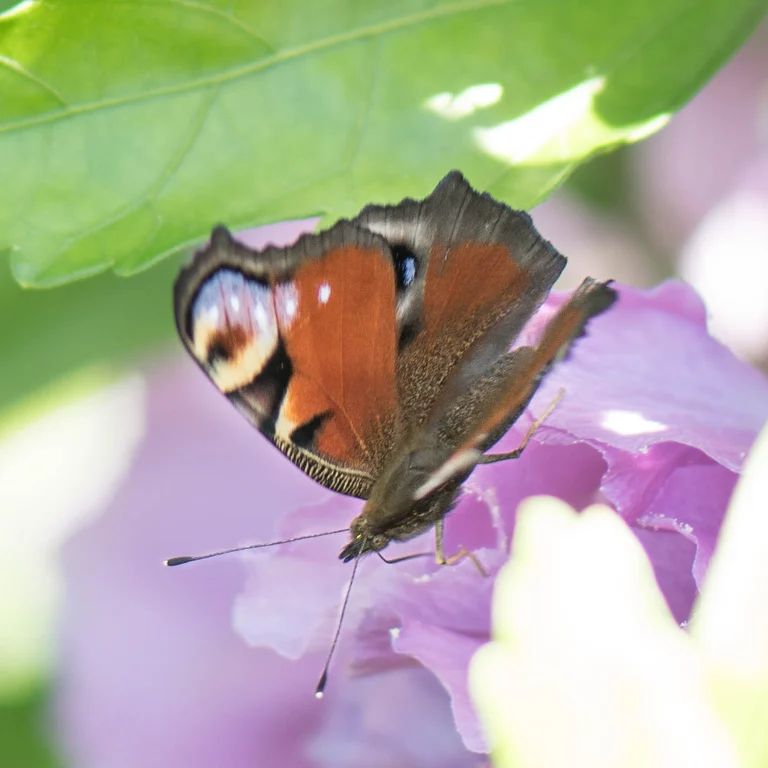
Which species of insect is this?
Aglais io
